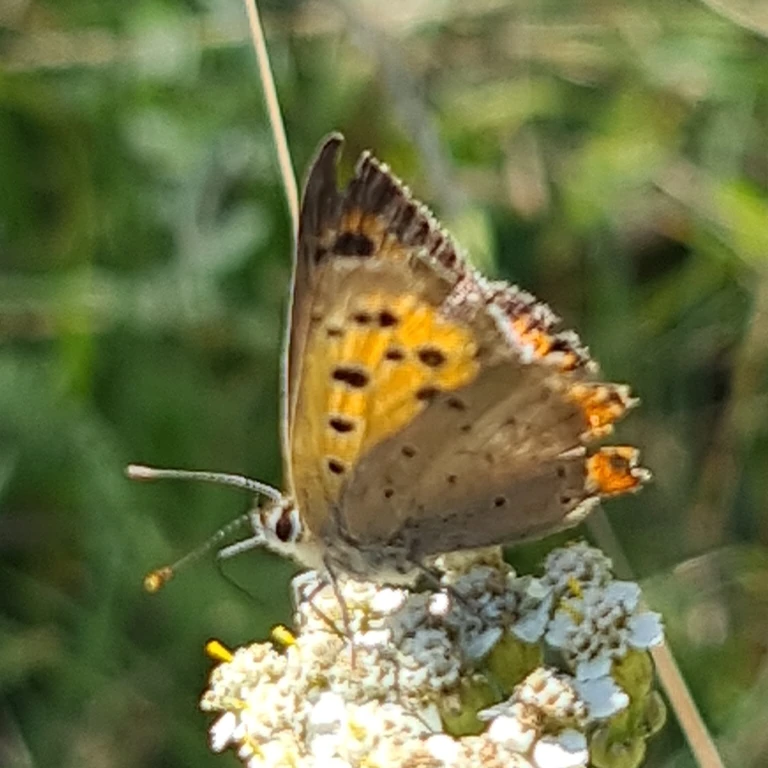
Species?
Lycaena phlaeas
